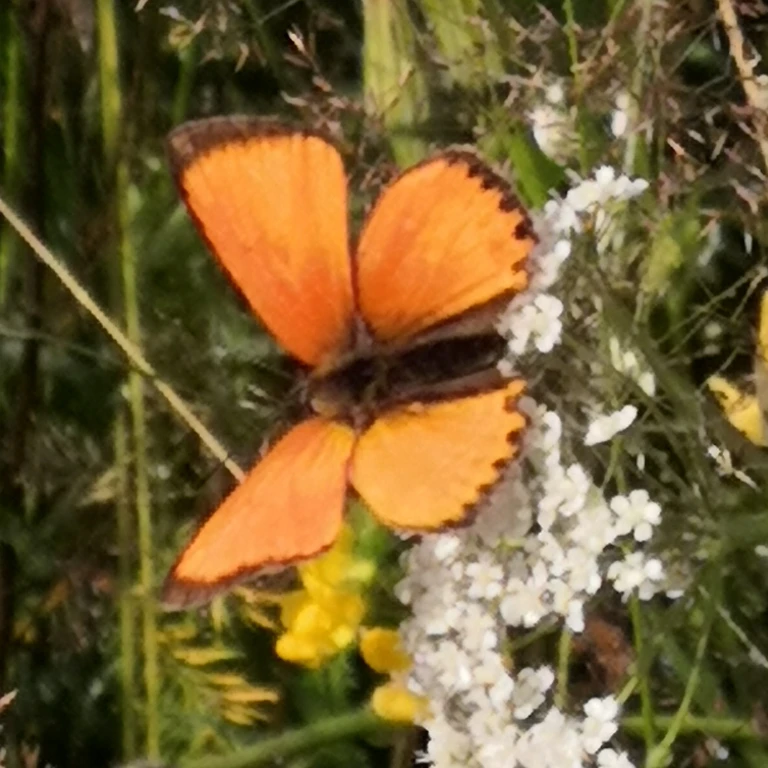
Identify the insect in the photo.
Lycaena virgaureae
